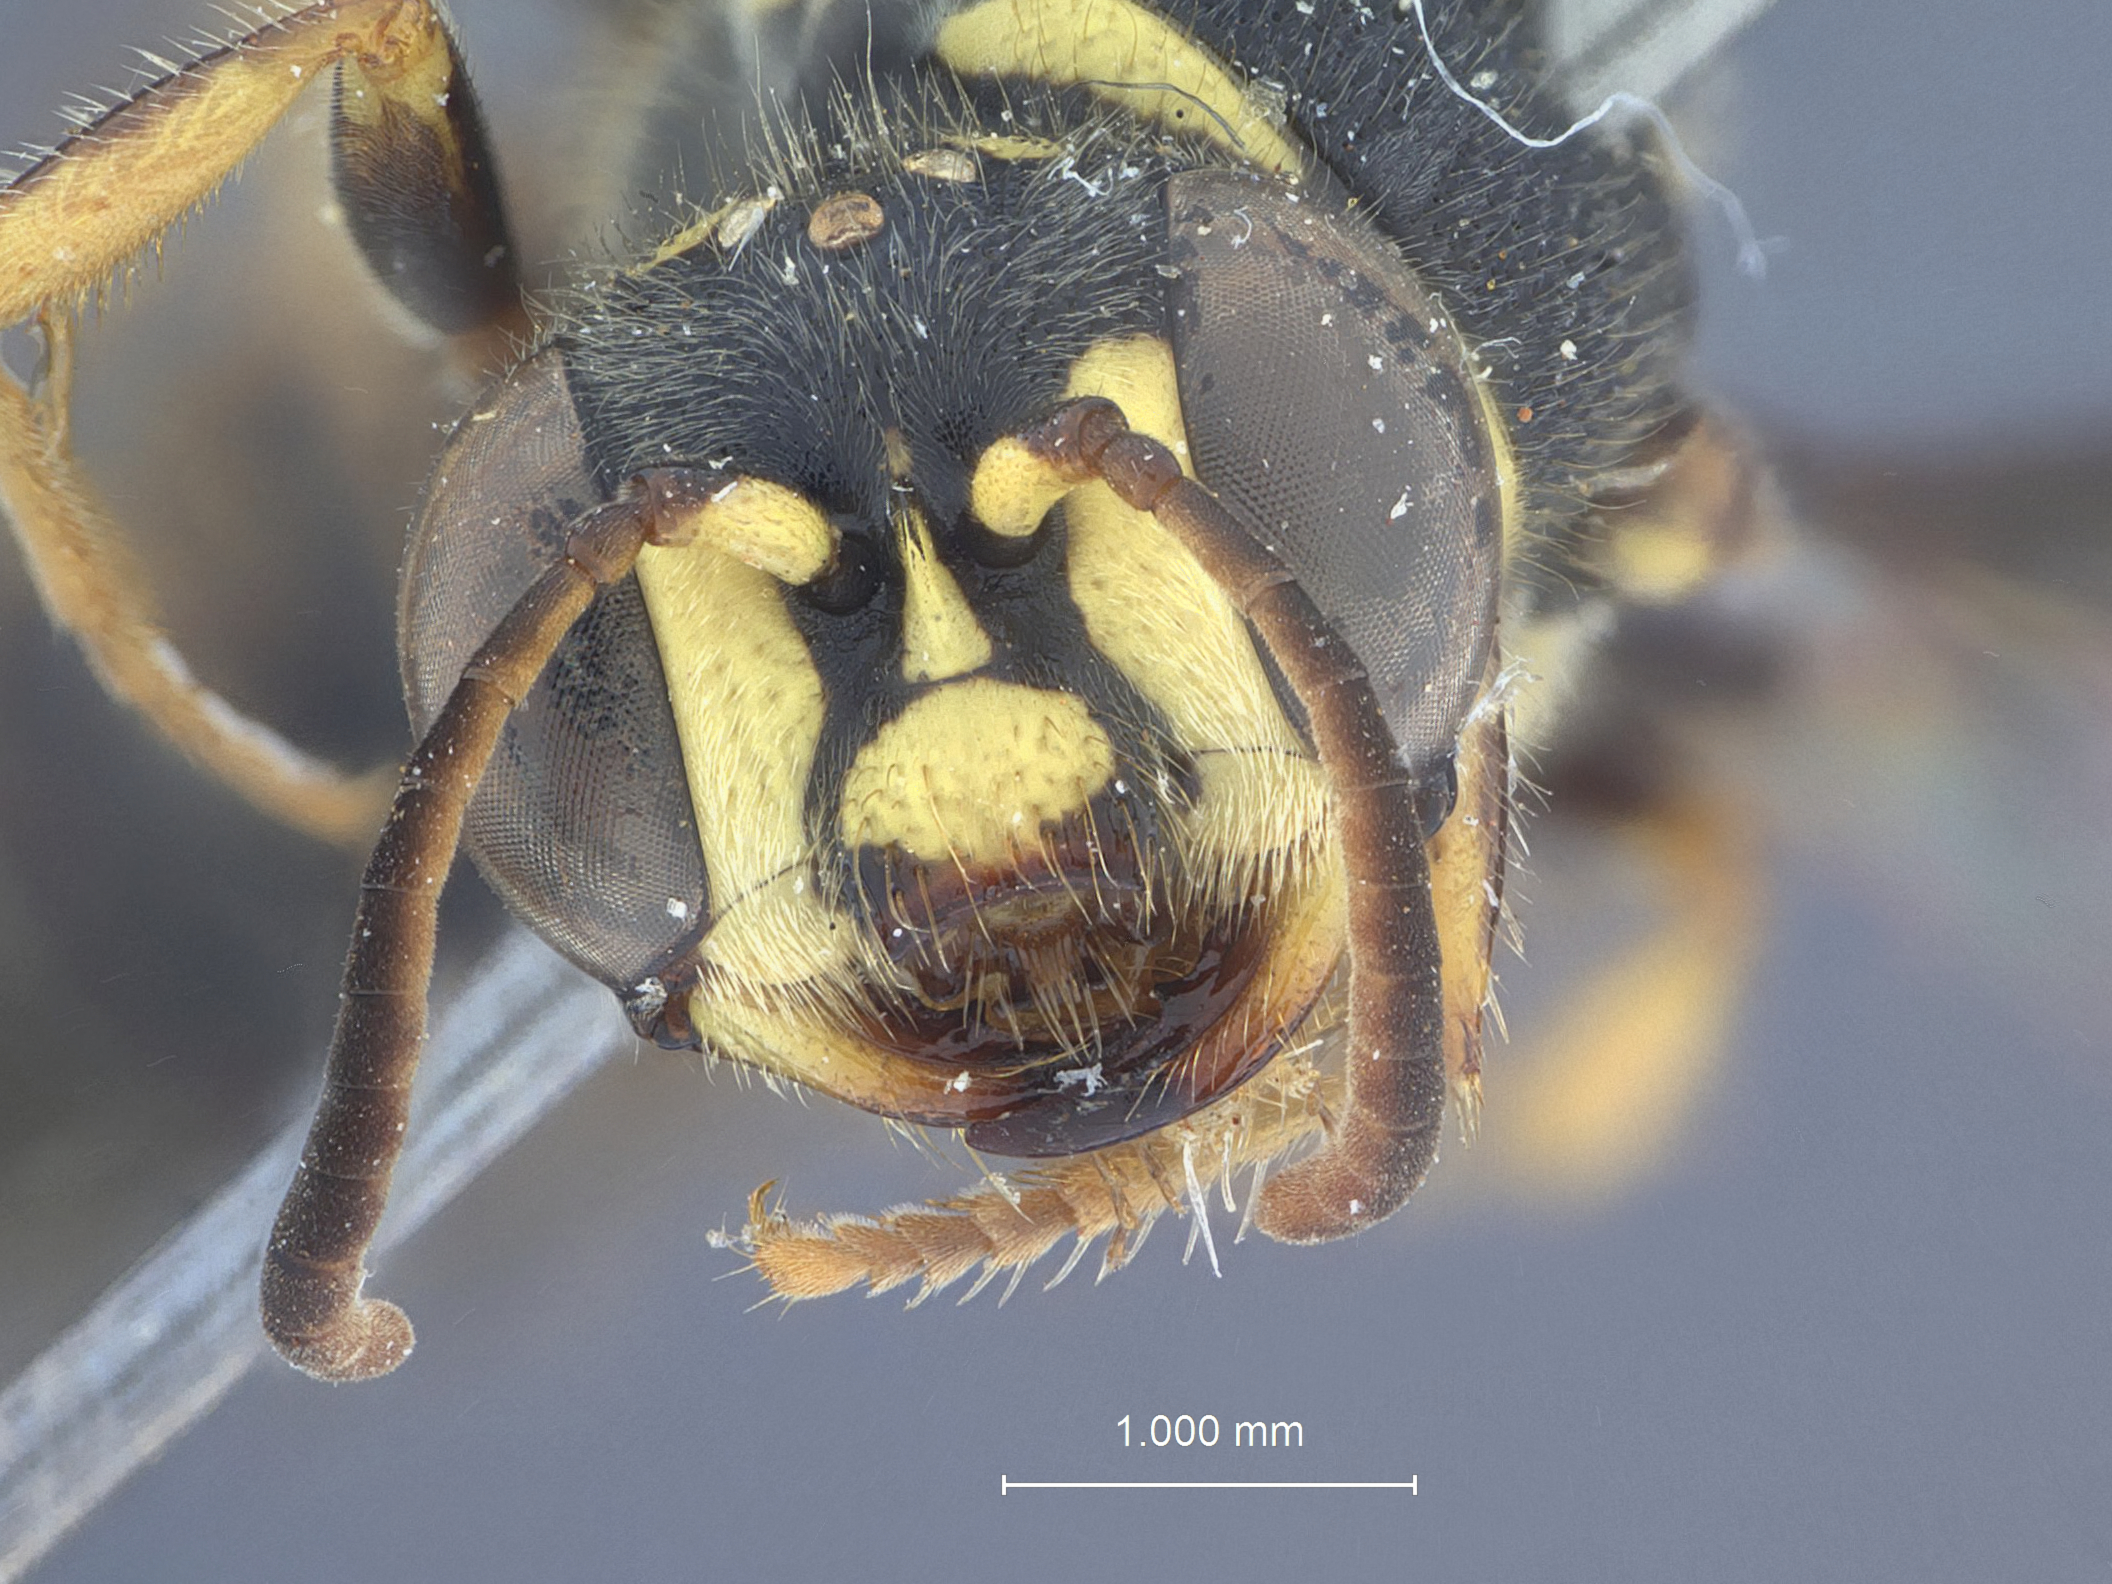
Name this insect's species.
Cerceris curcuionicida
